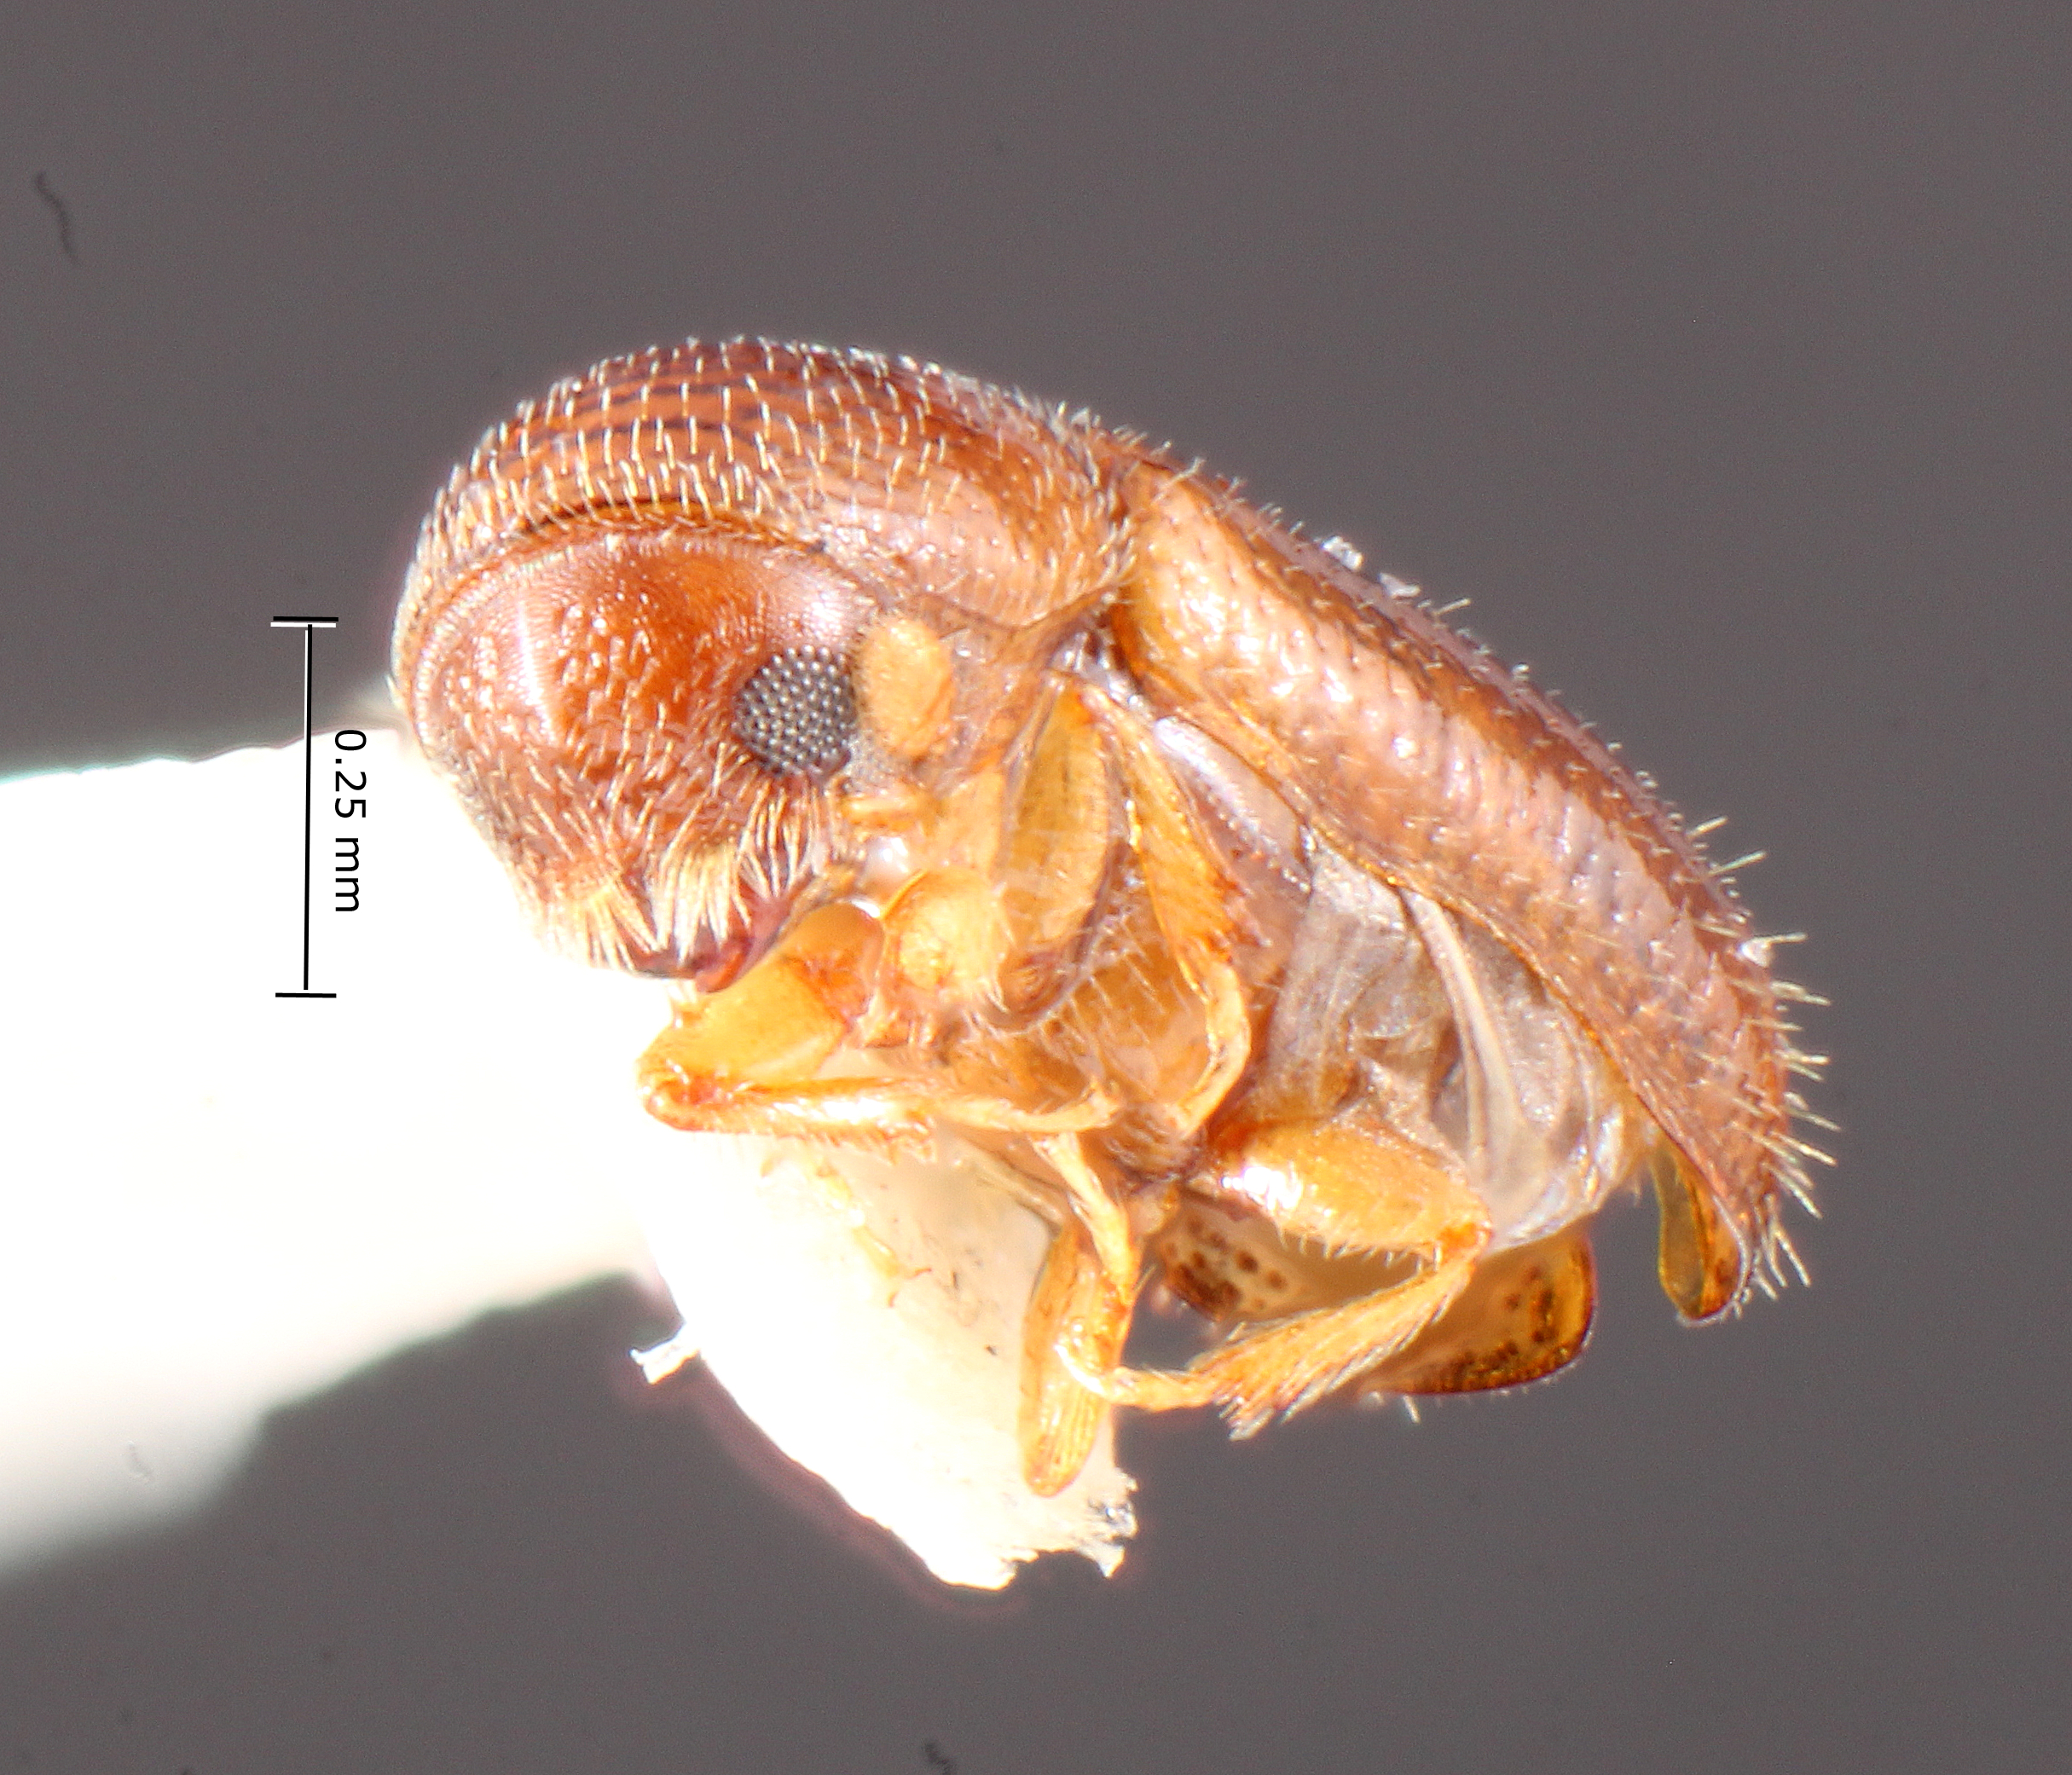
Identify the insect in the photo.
Pityophthorus pudicus
